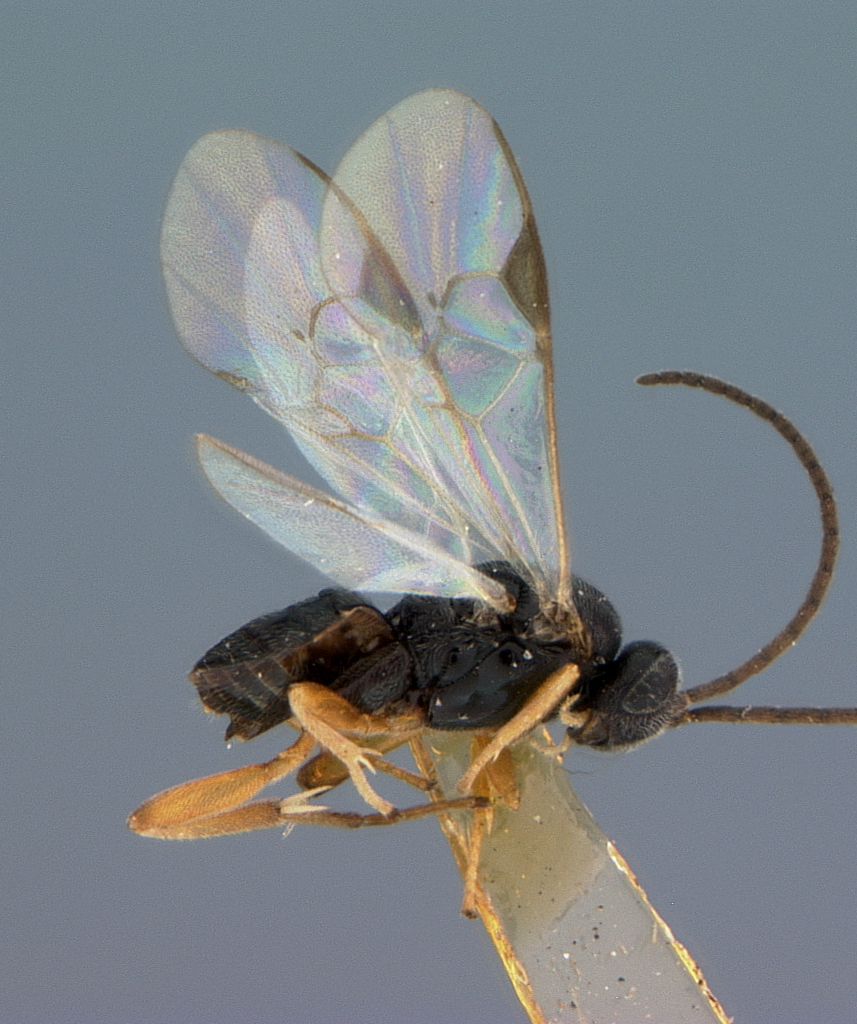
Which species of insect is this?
Apanteles cervrae
